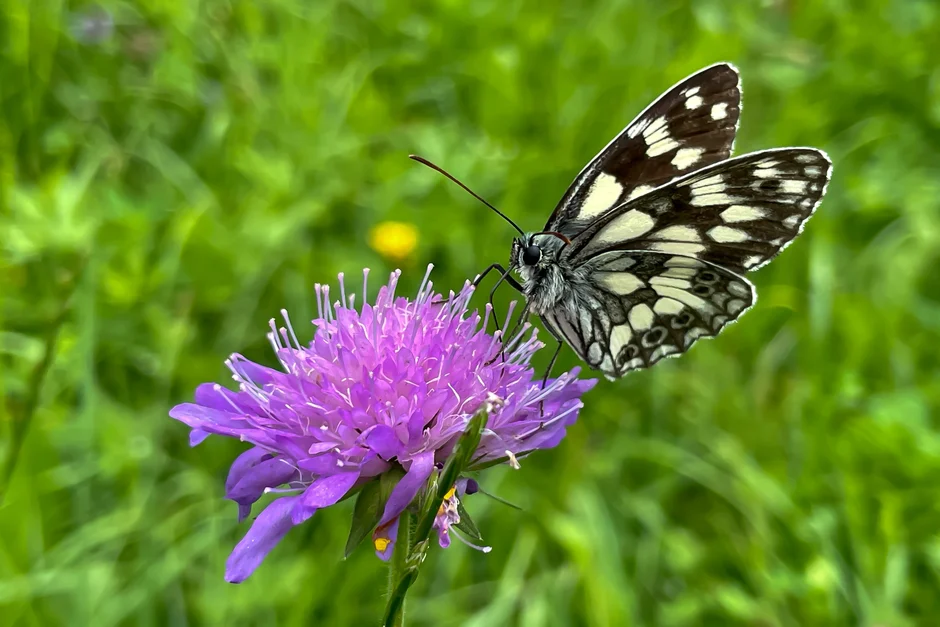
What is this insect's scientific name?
Melanargia galathea
